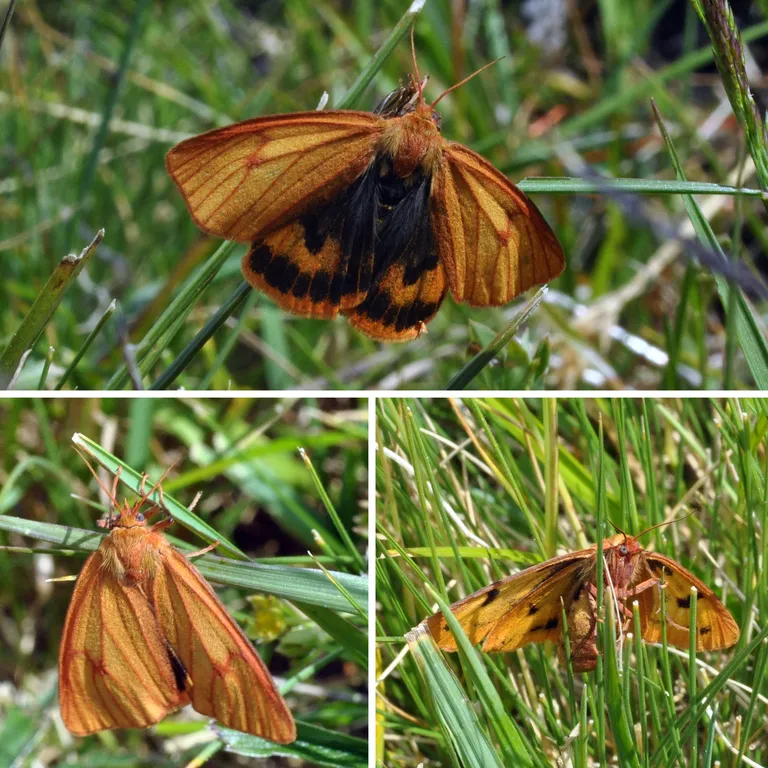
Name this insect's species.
Diacrisia sannio
